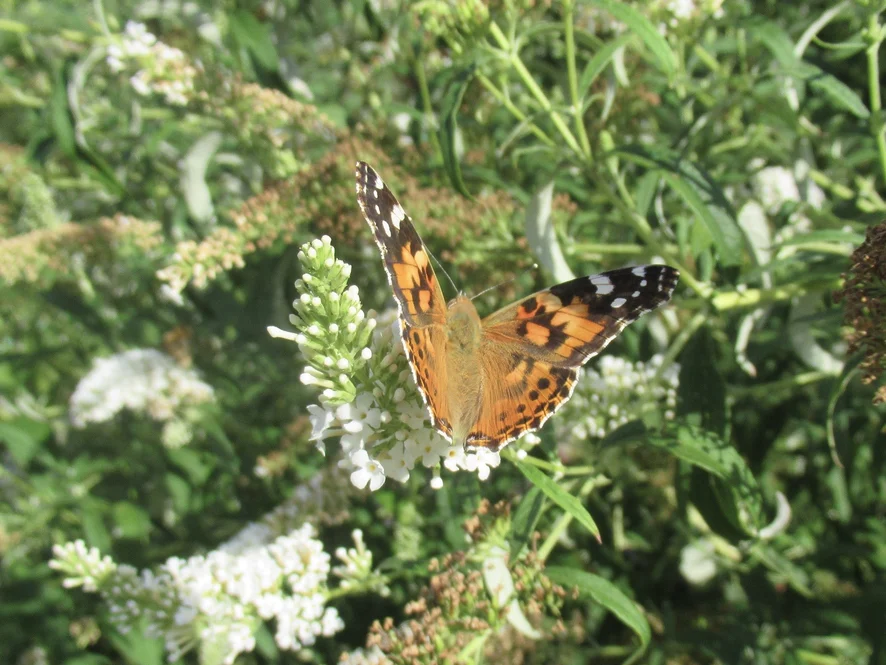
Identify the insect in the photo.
Vanessa cardui
